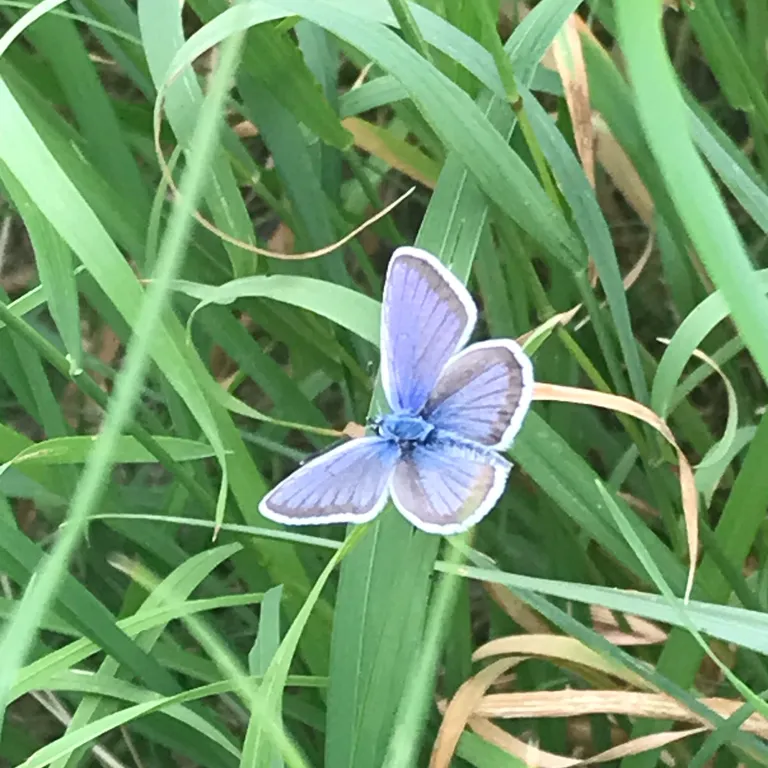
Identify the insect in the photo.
Plebejus argus
